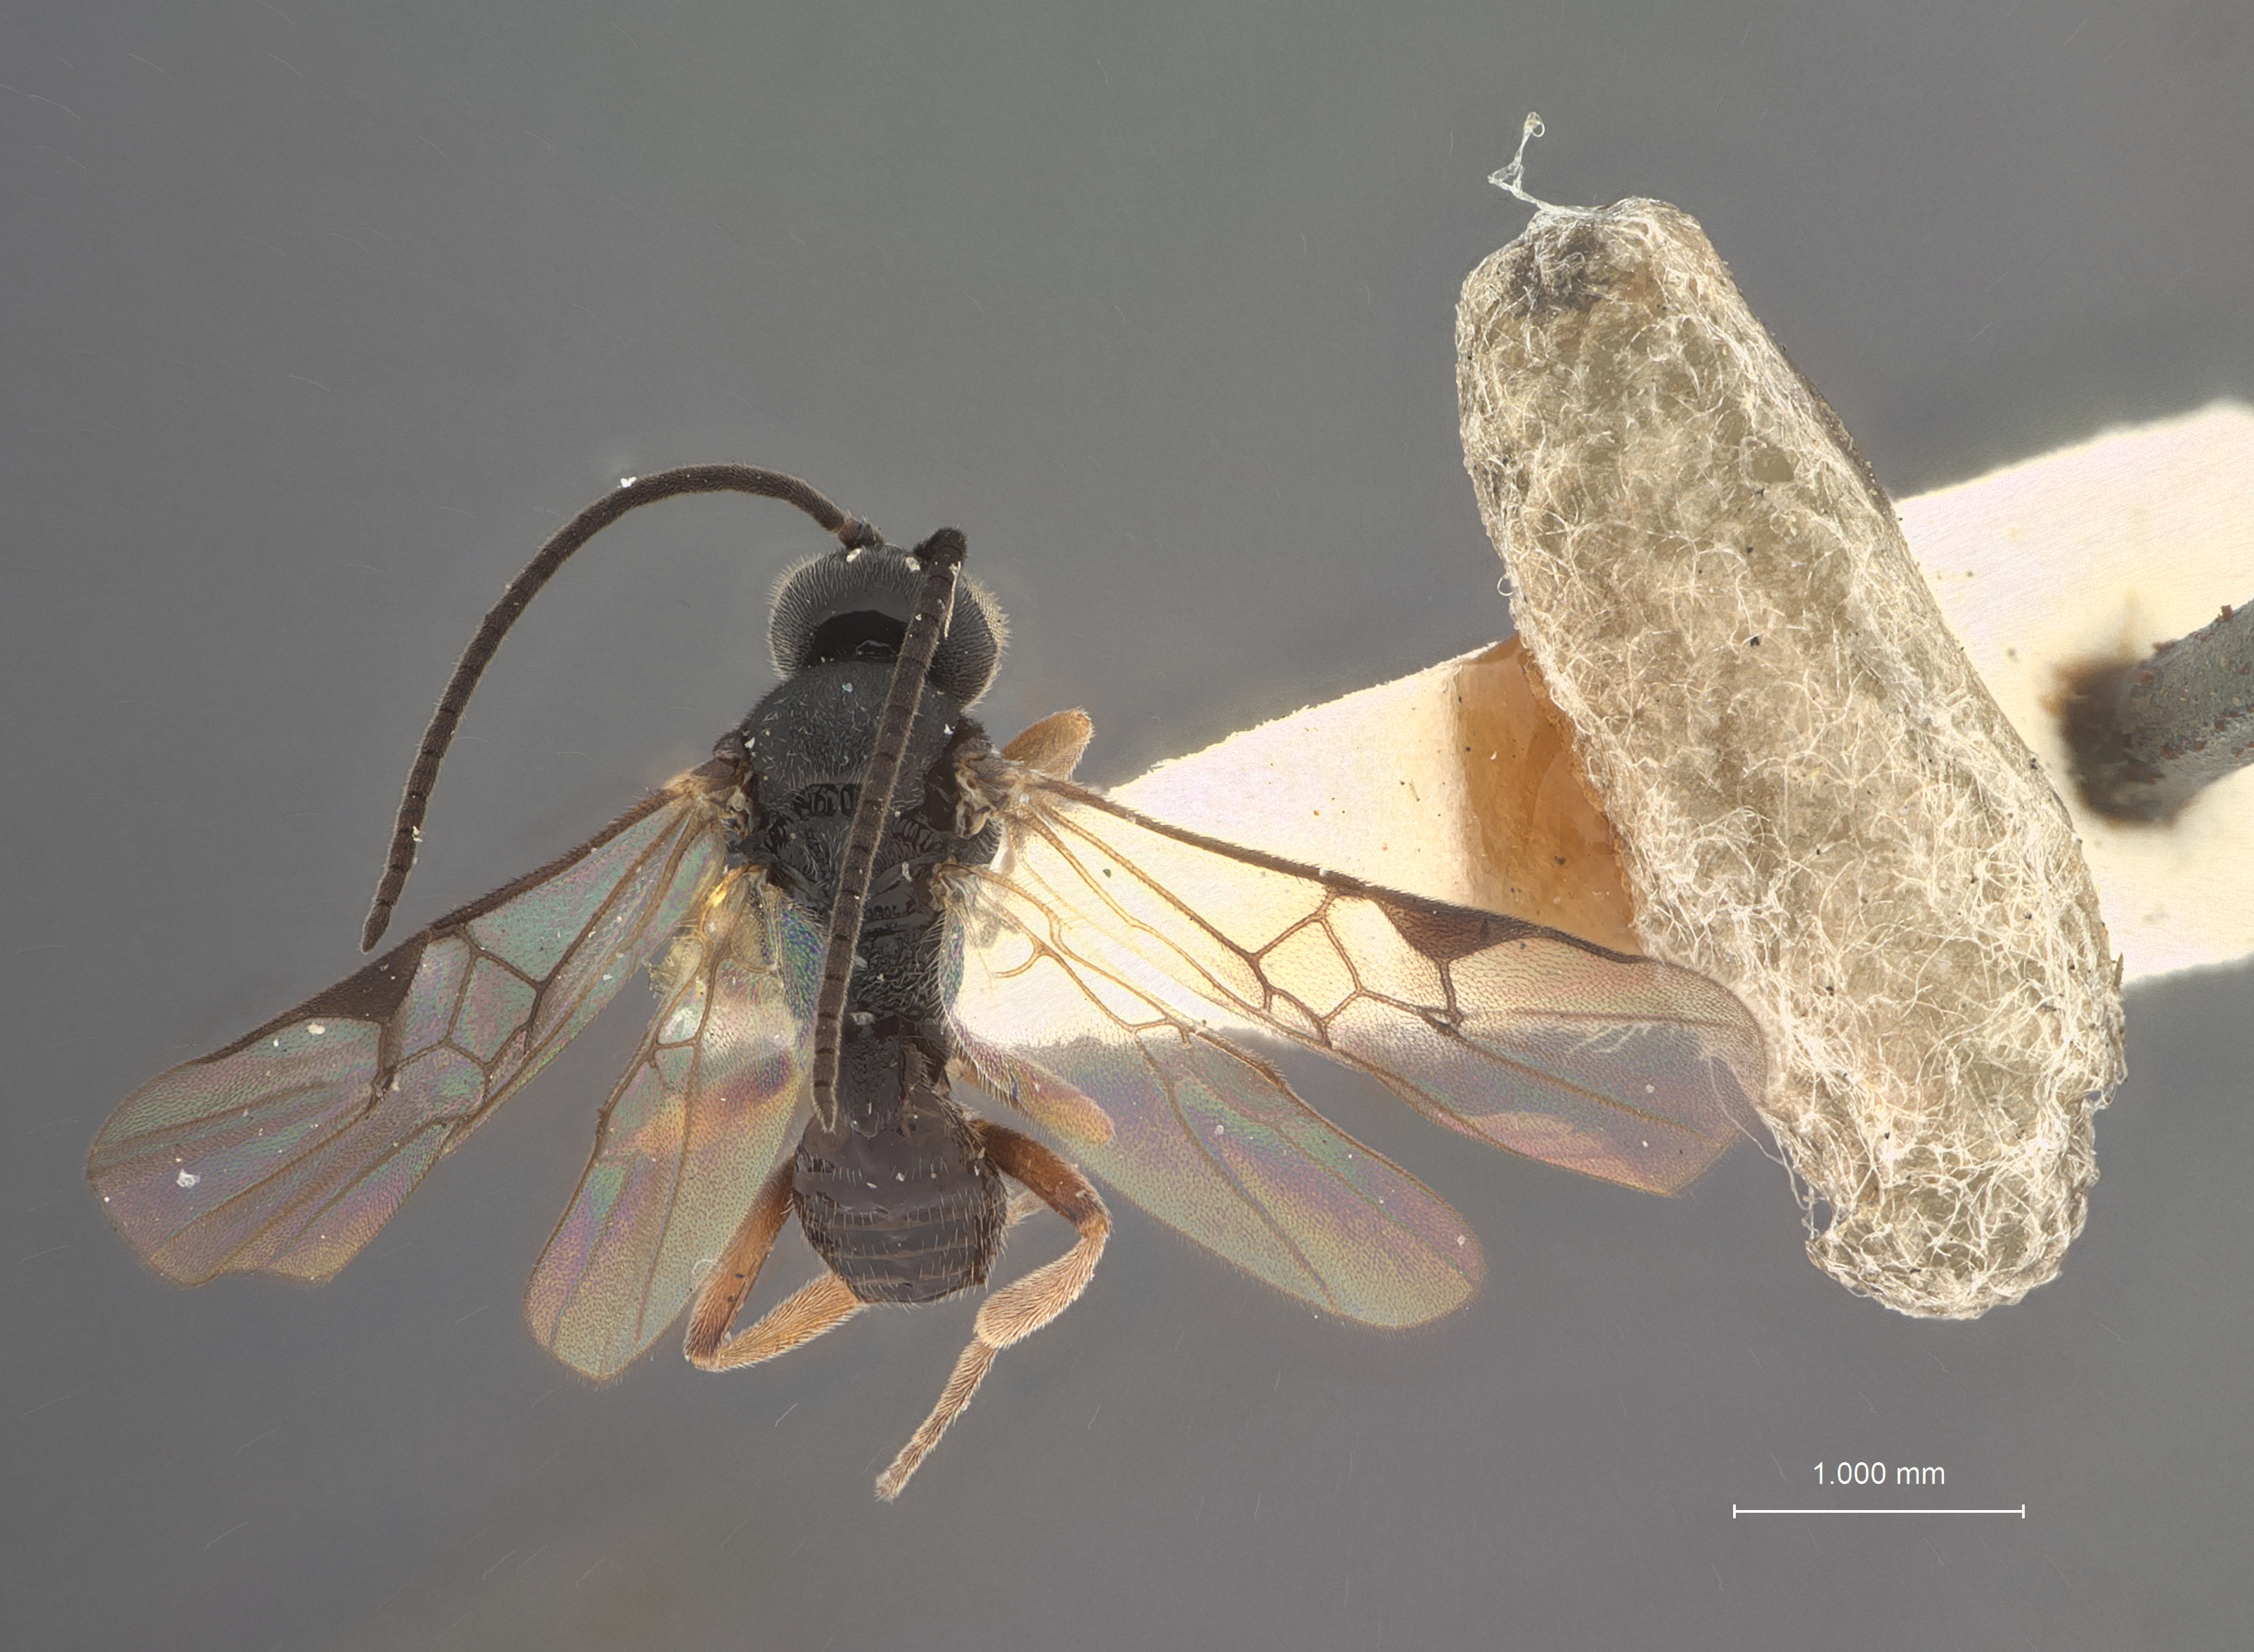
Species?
Microplitis scutellatus
